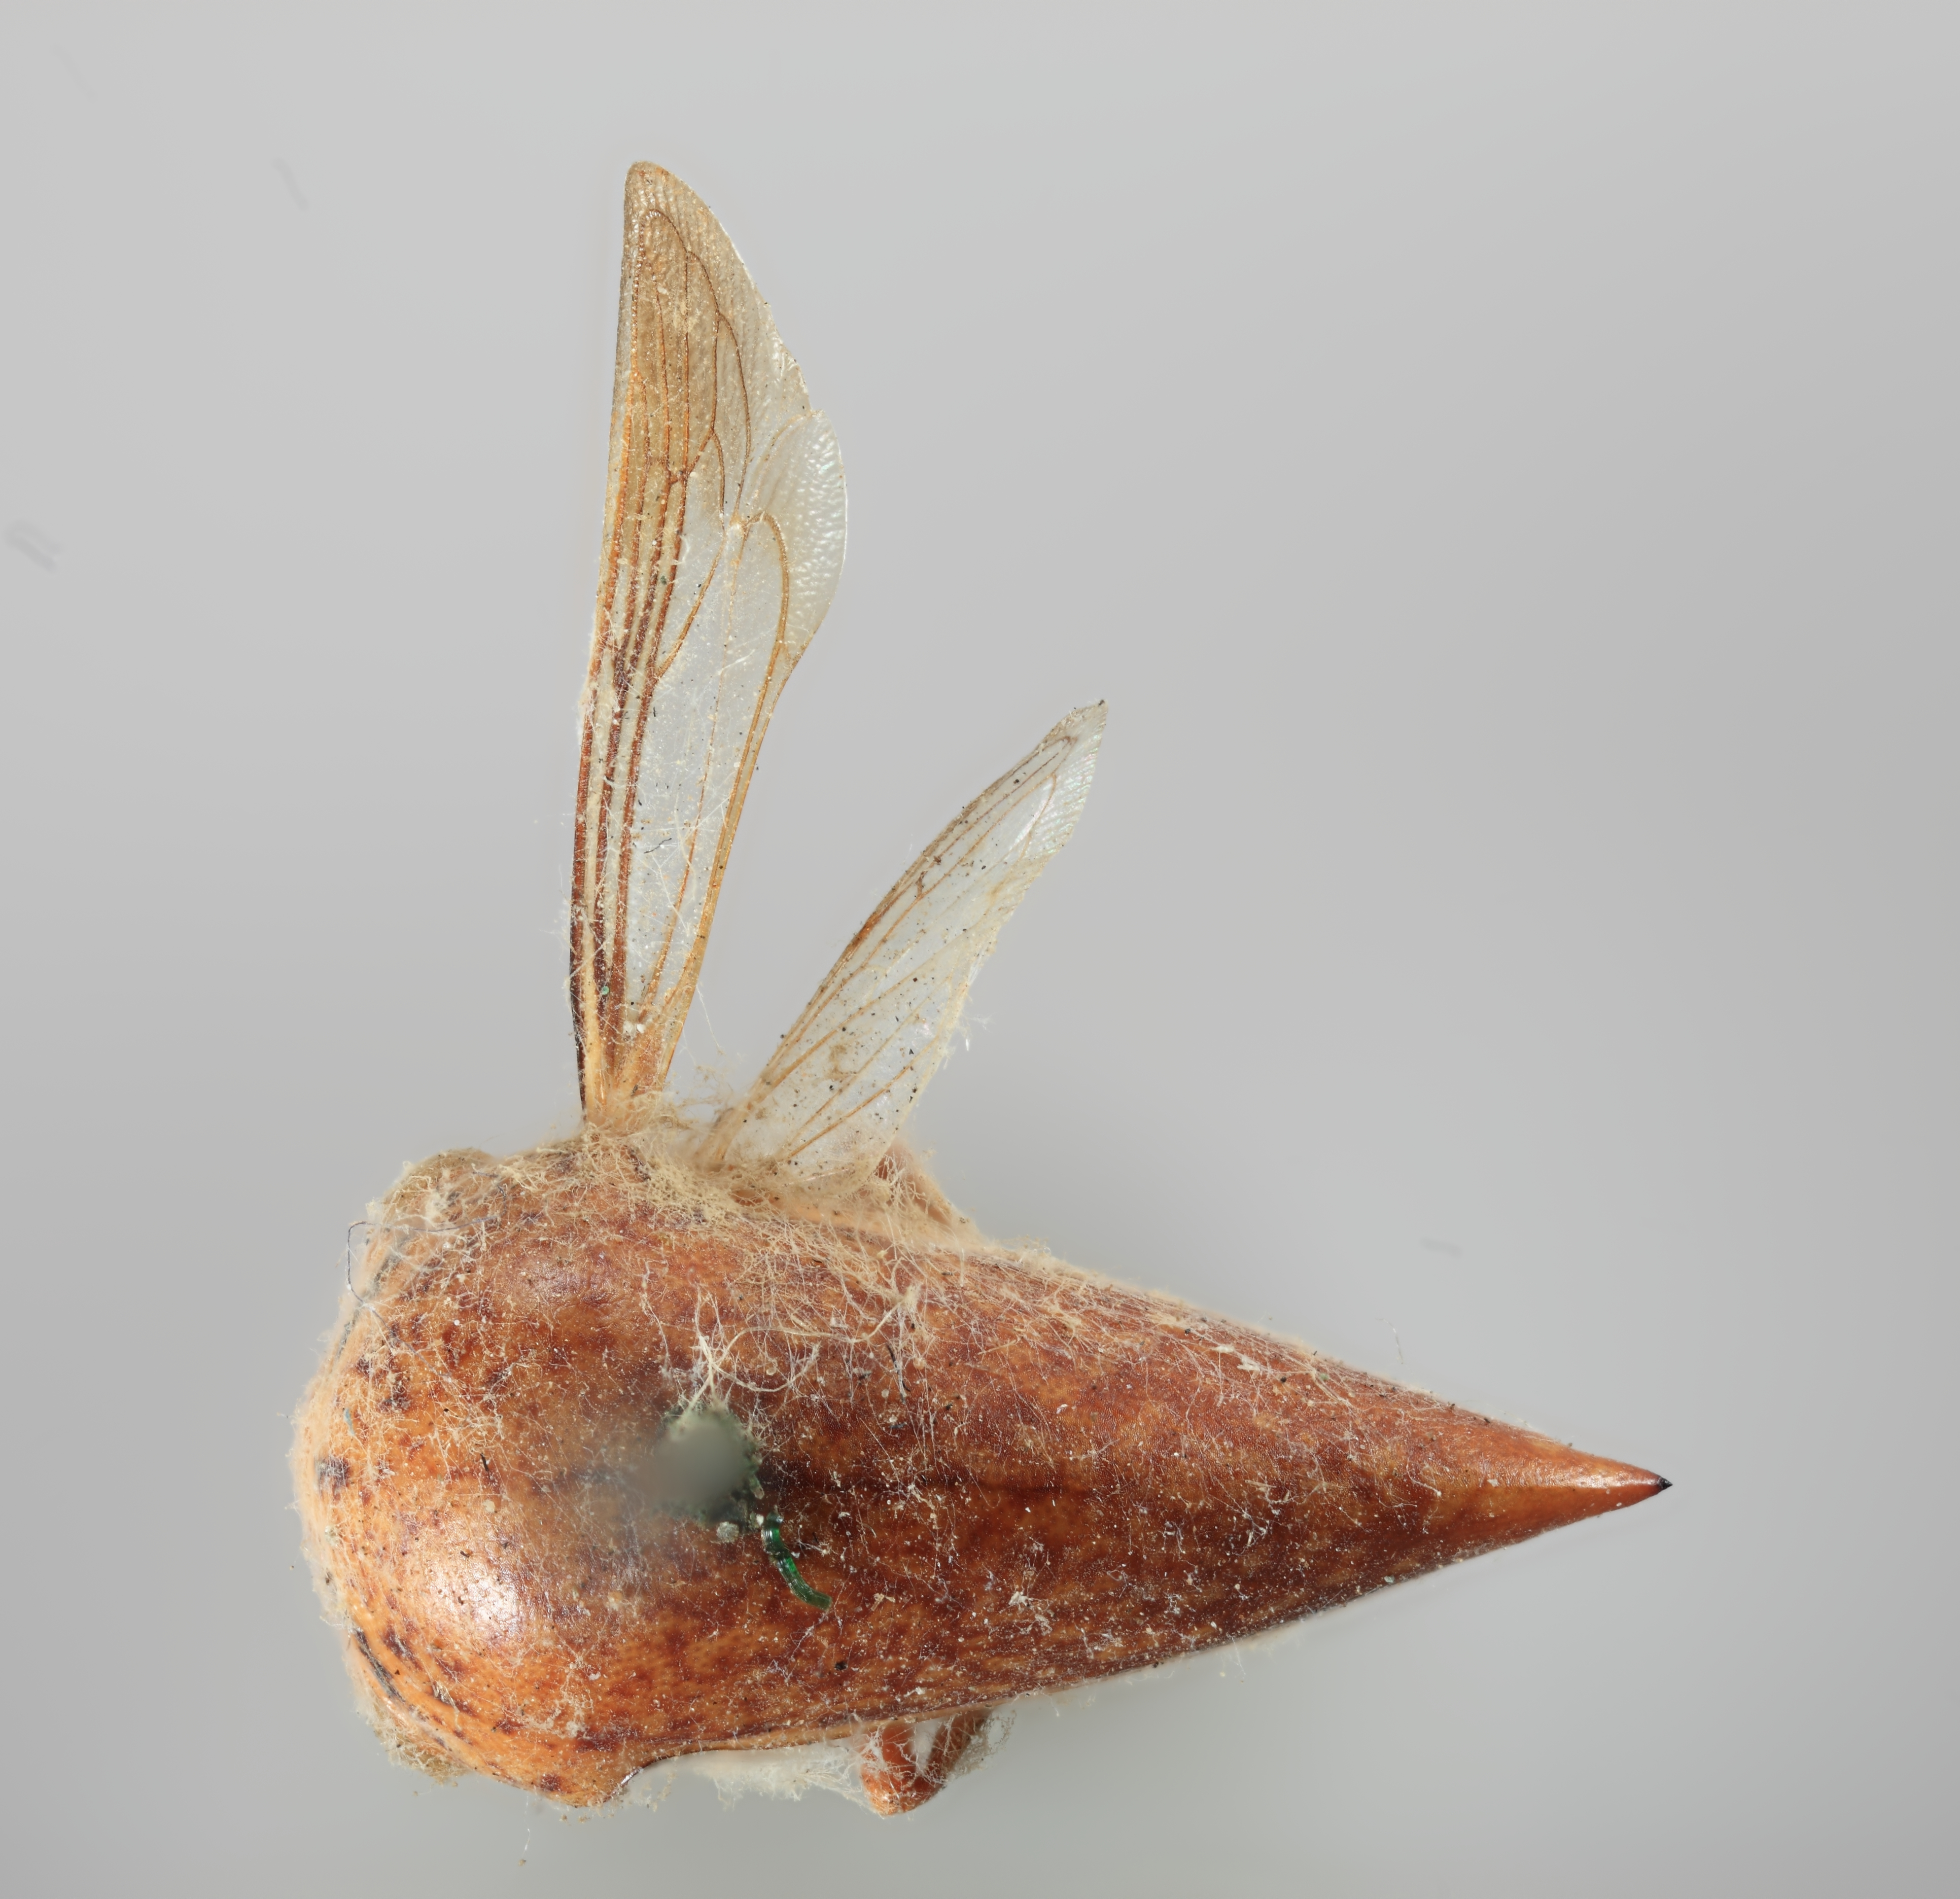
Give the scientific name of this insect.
Stictopelta marmorata
